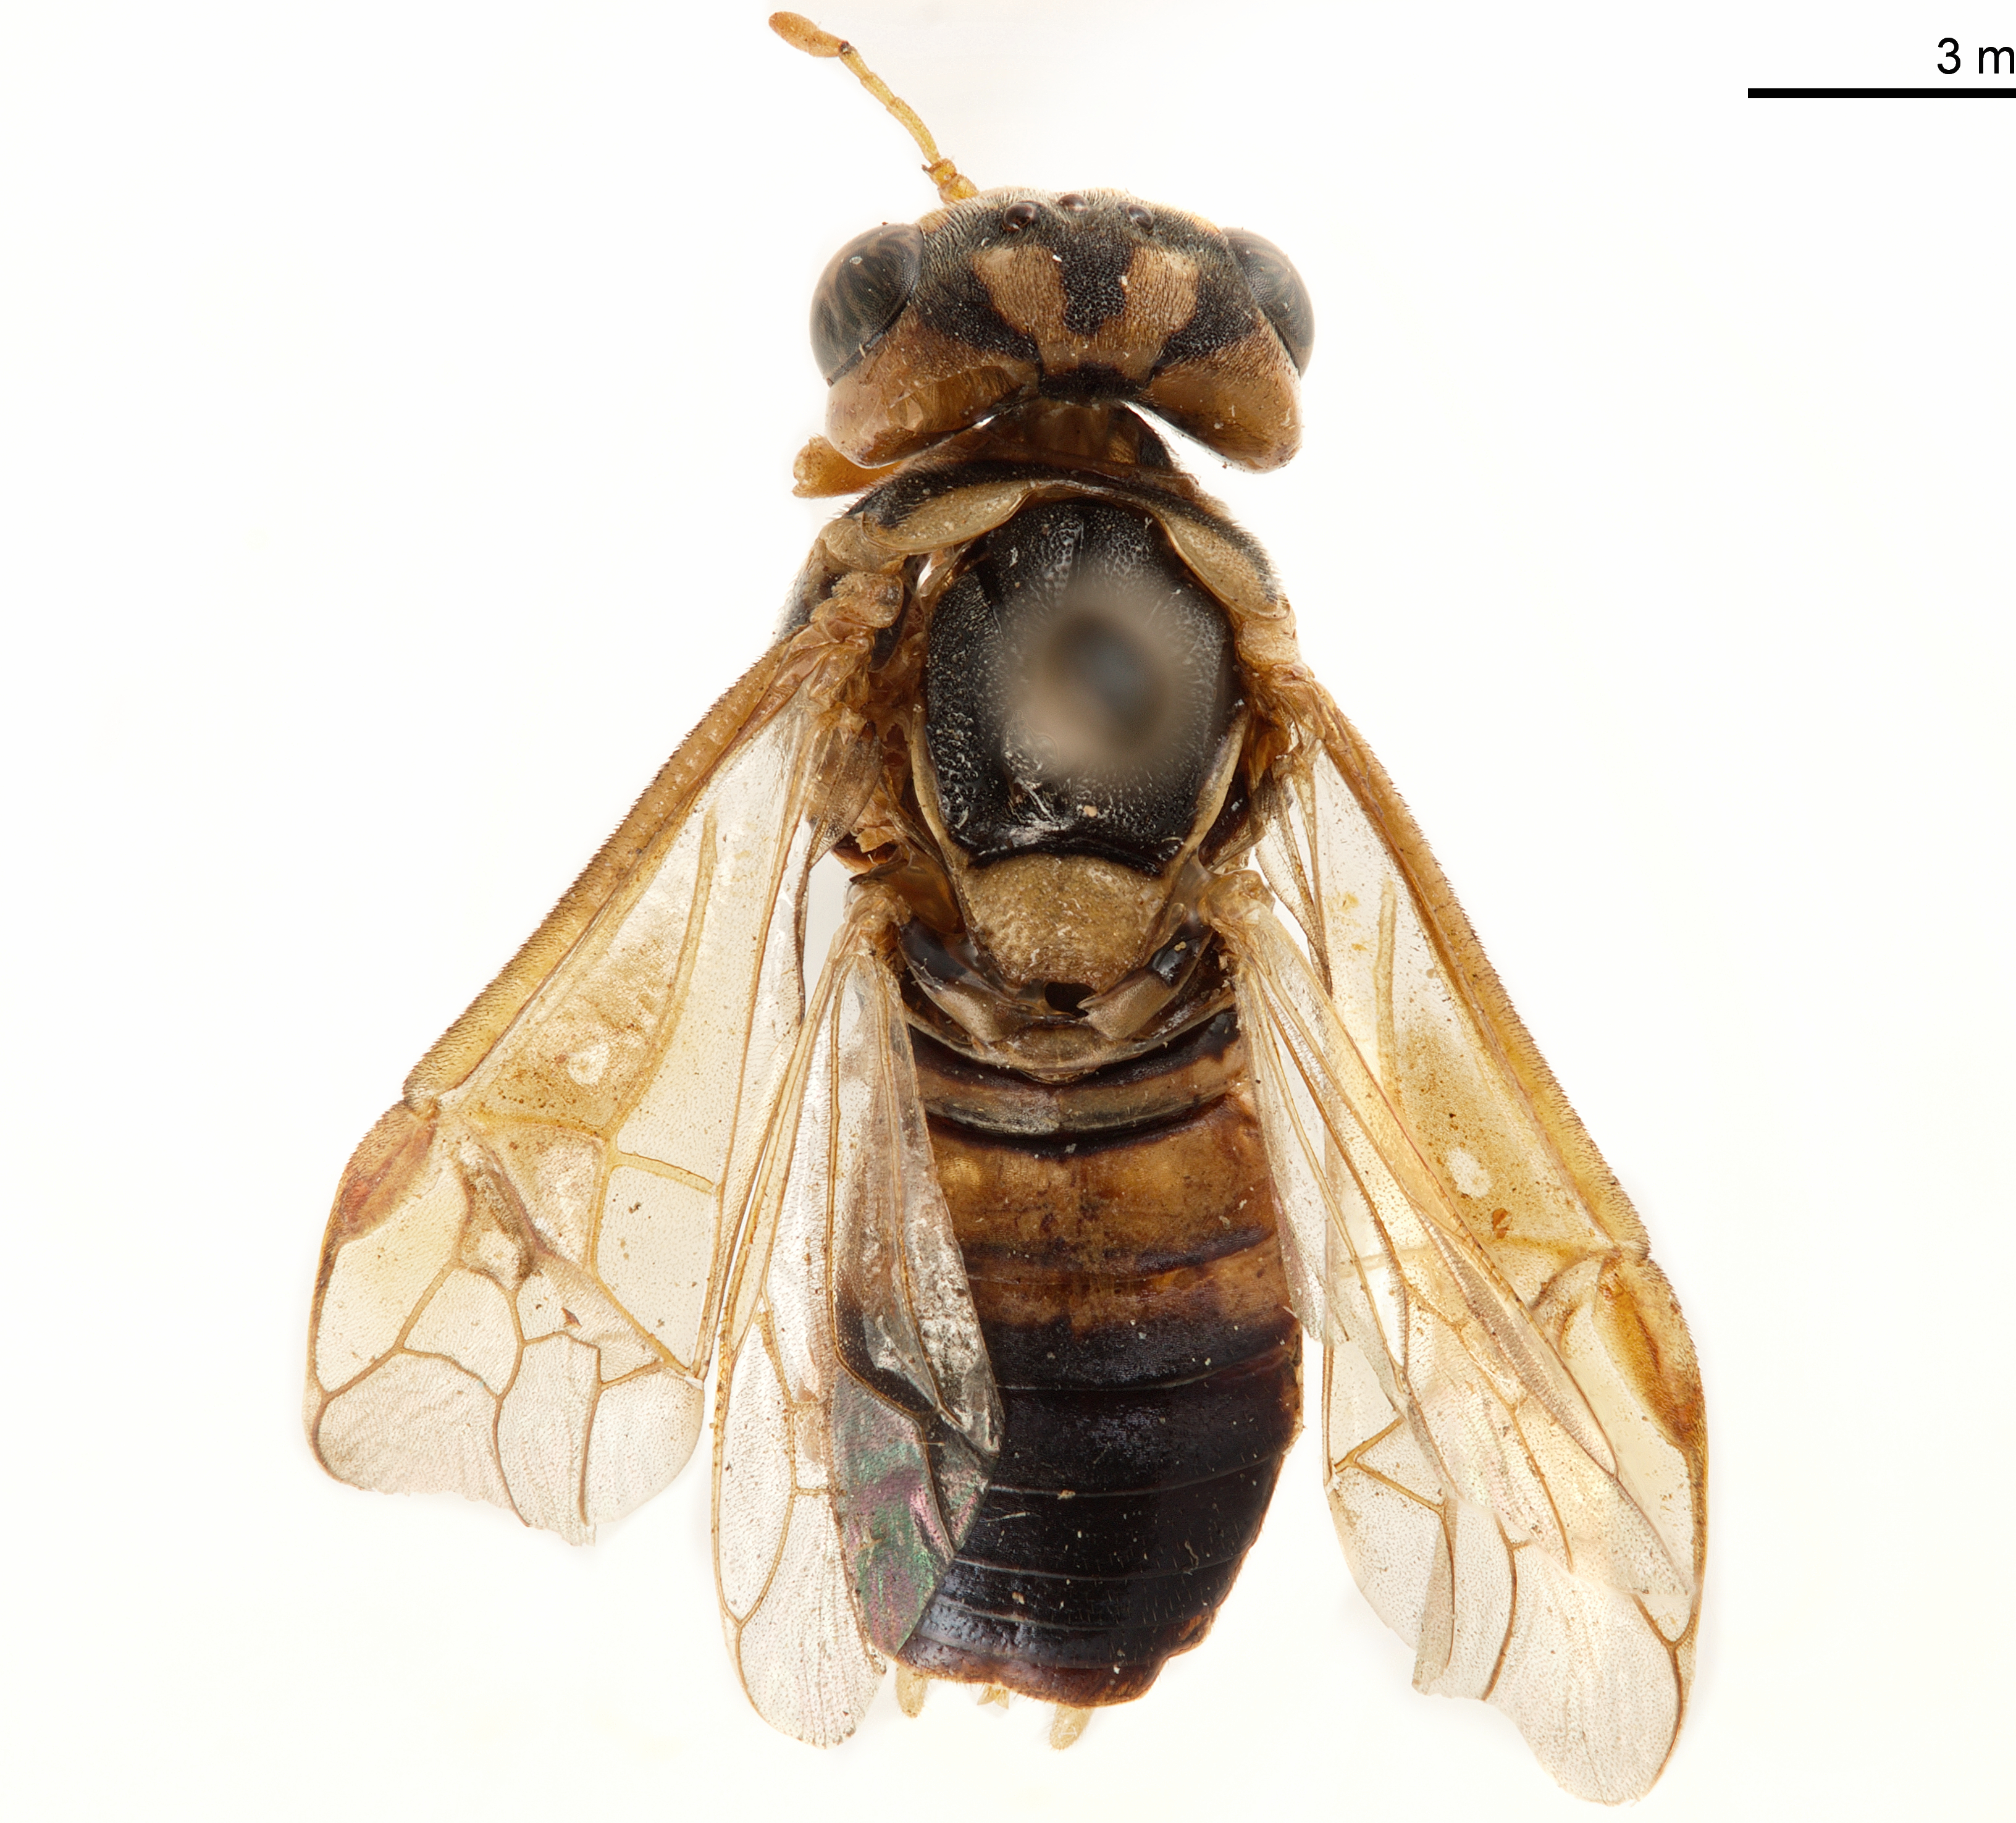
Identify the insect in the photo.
Xyloperga halidaii
